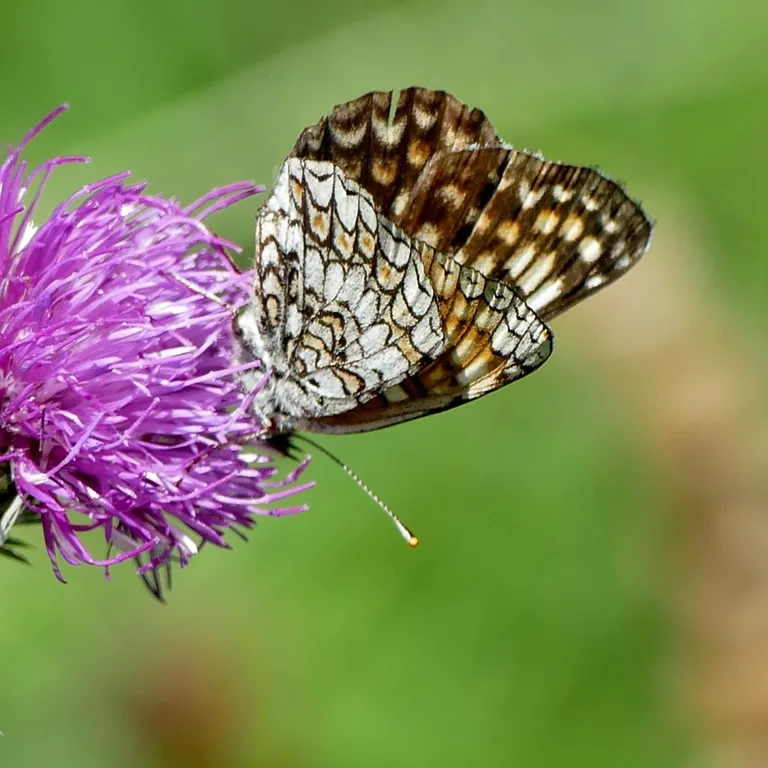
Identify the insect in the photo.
Melitaea phoebe
